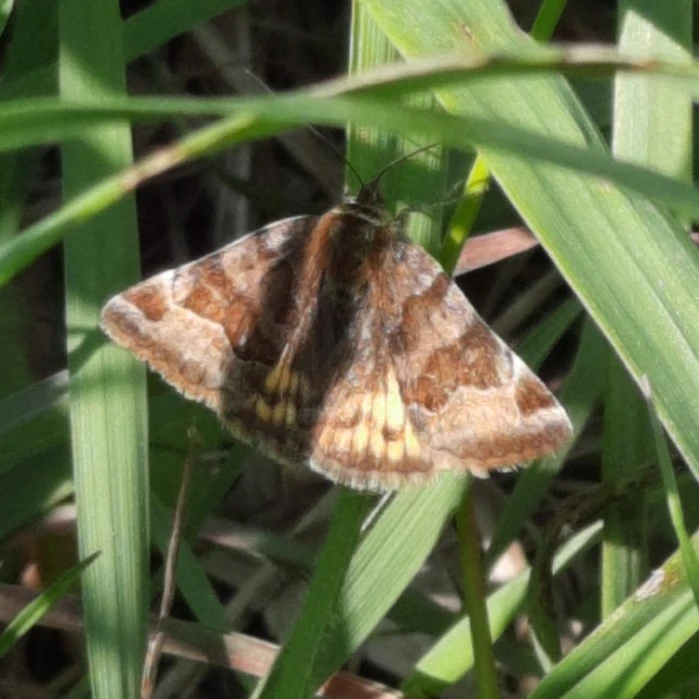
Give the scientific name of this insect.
Euclidia glyphica
